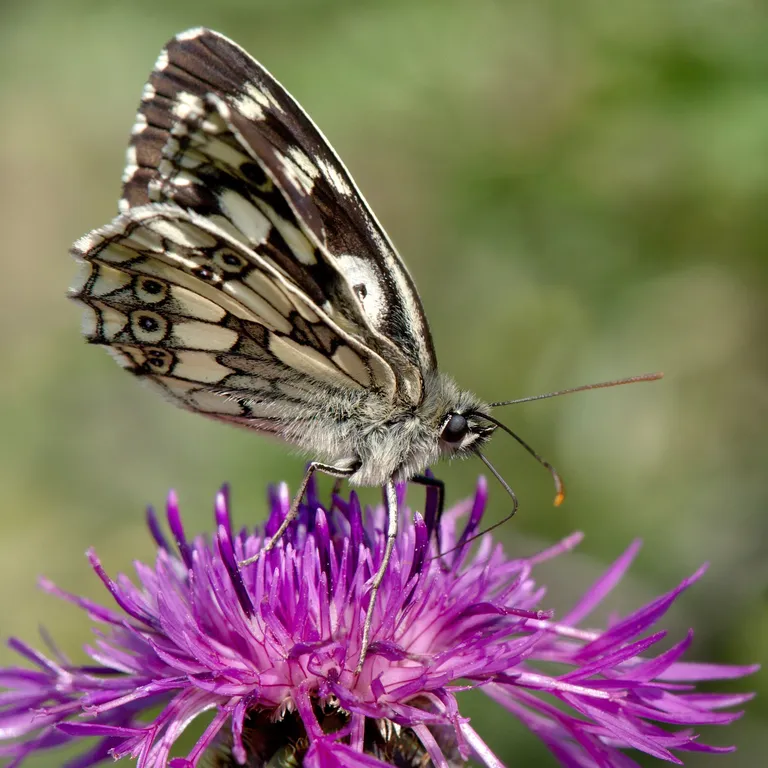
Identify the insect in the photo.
Melanargia galathea
